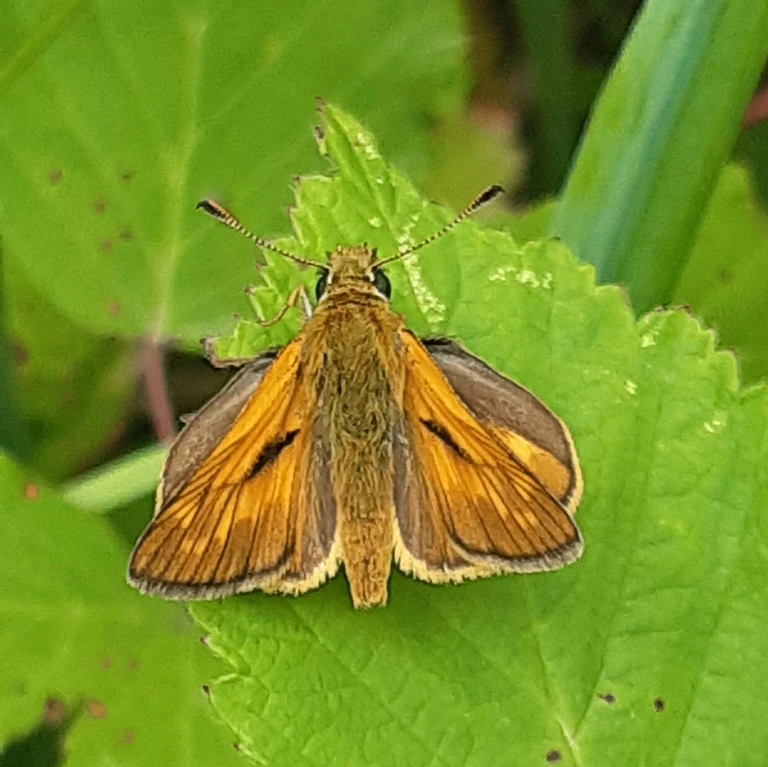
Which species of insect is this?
Ochlodes sylvanus (also Ochlodes venata)
